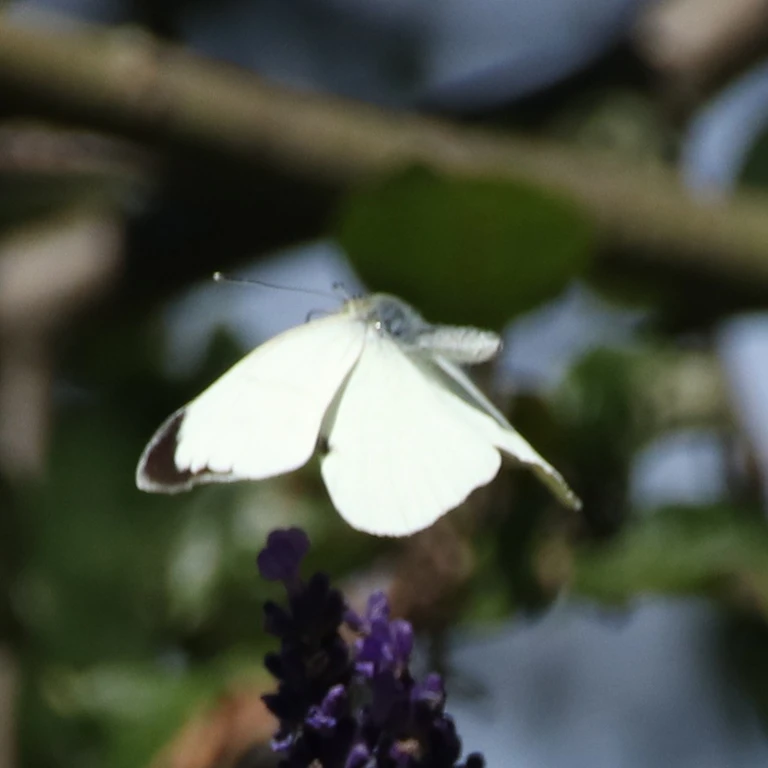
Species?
Pieris brassicae
